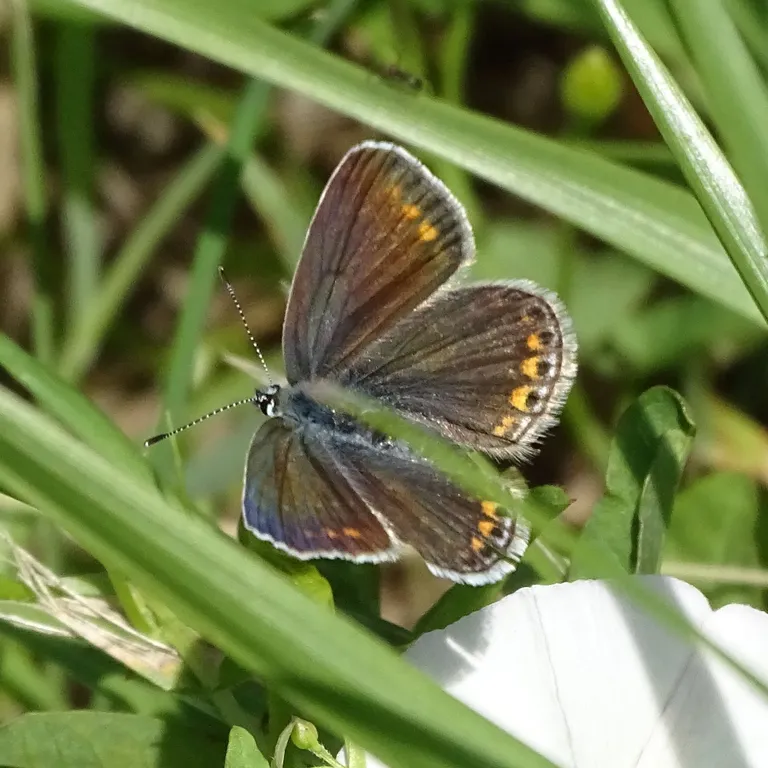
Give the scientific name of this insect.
Polyommatus icarus
